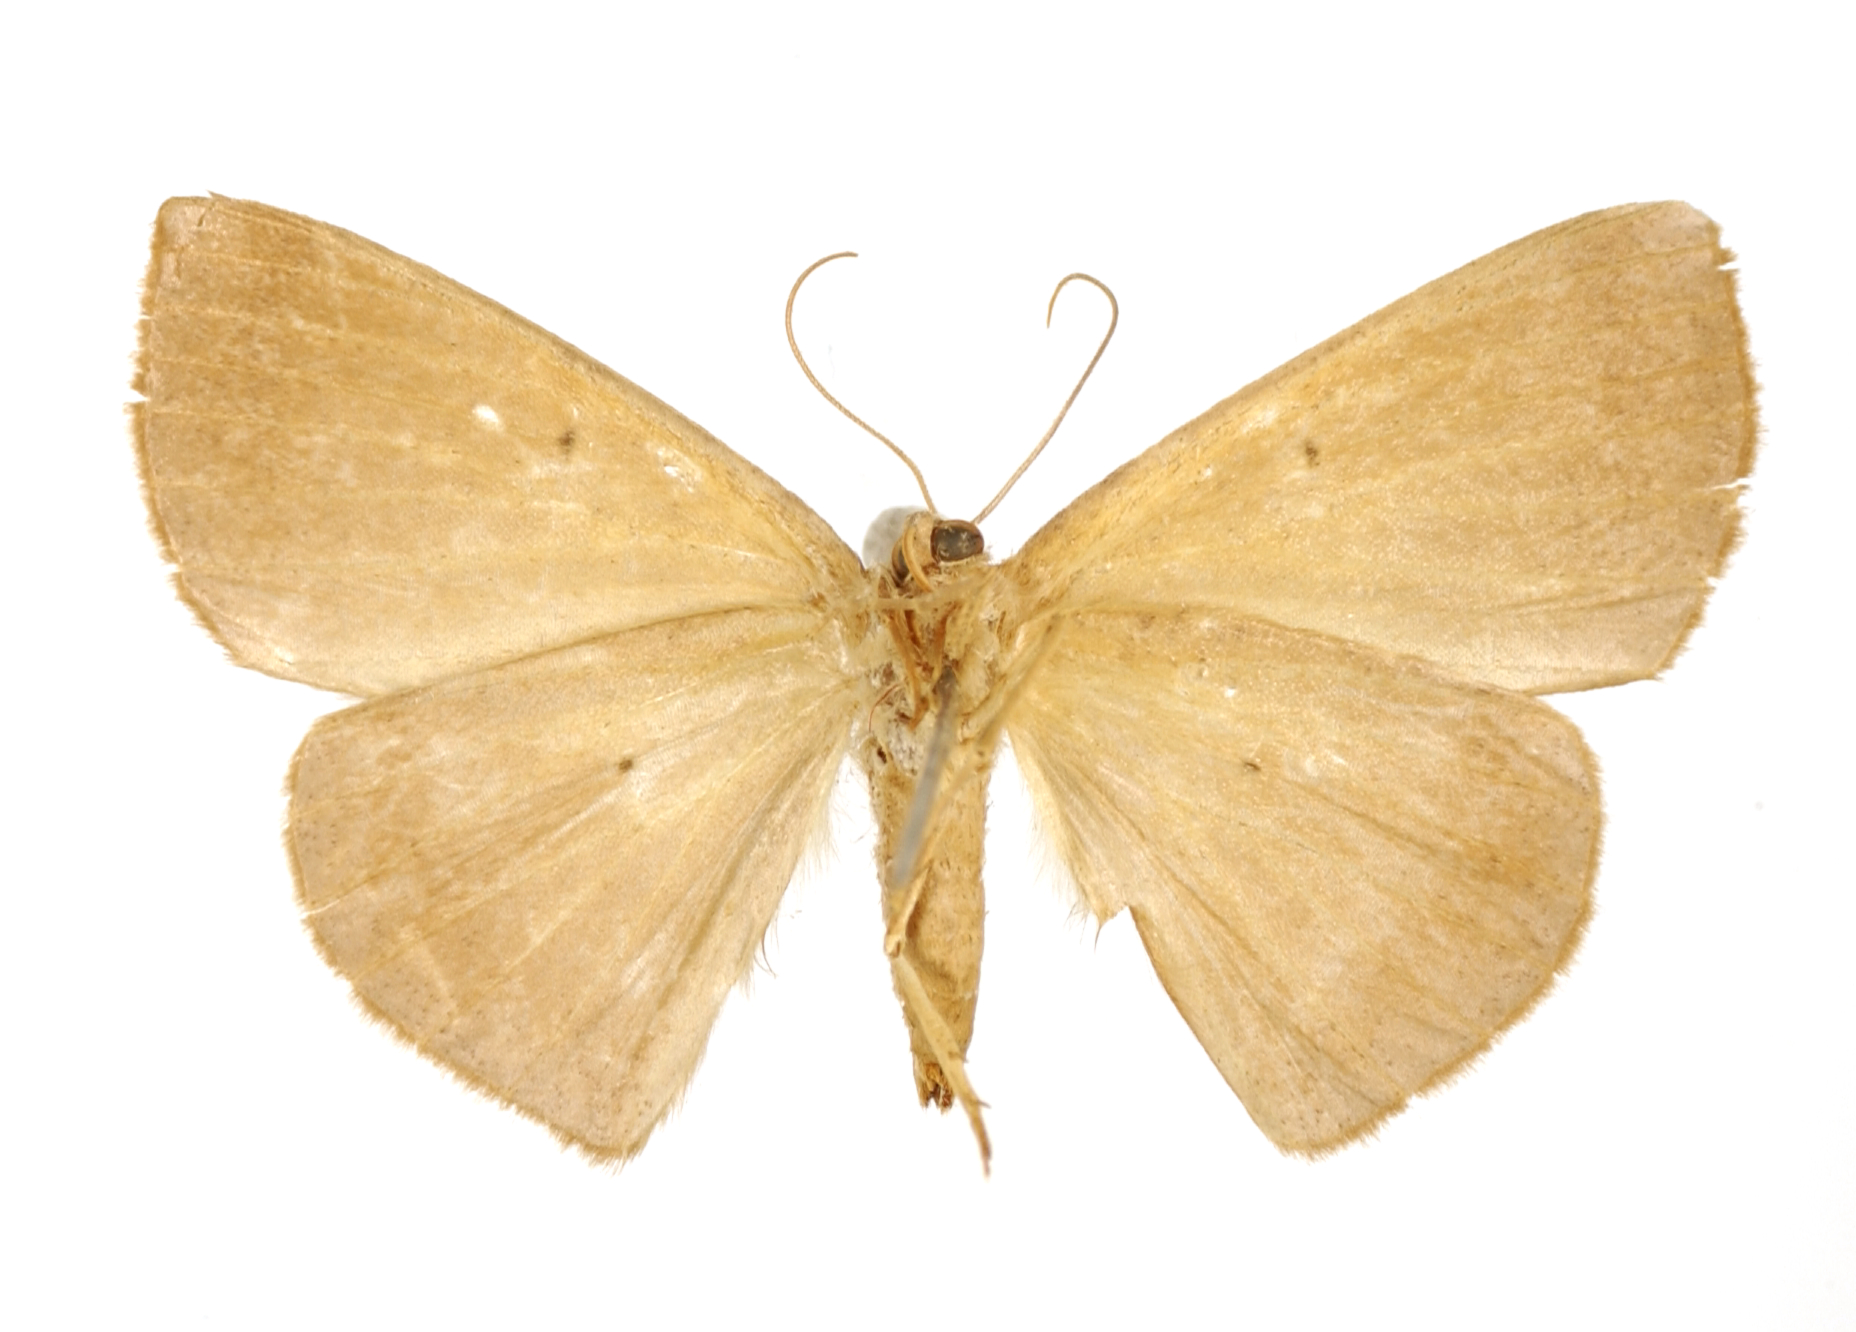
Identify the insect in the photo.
Microgonia uniformis
